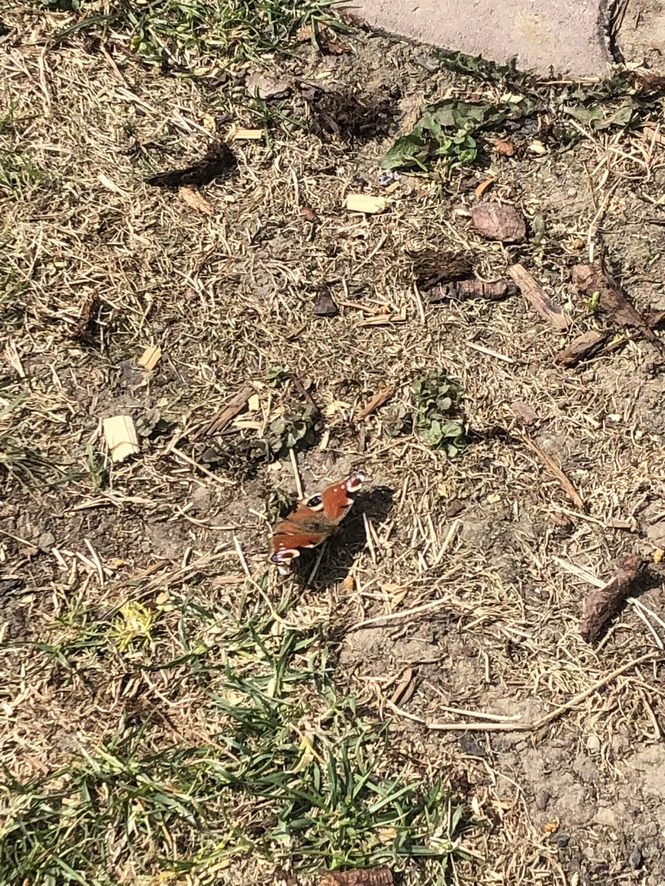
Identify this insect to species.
Aglais io
